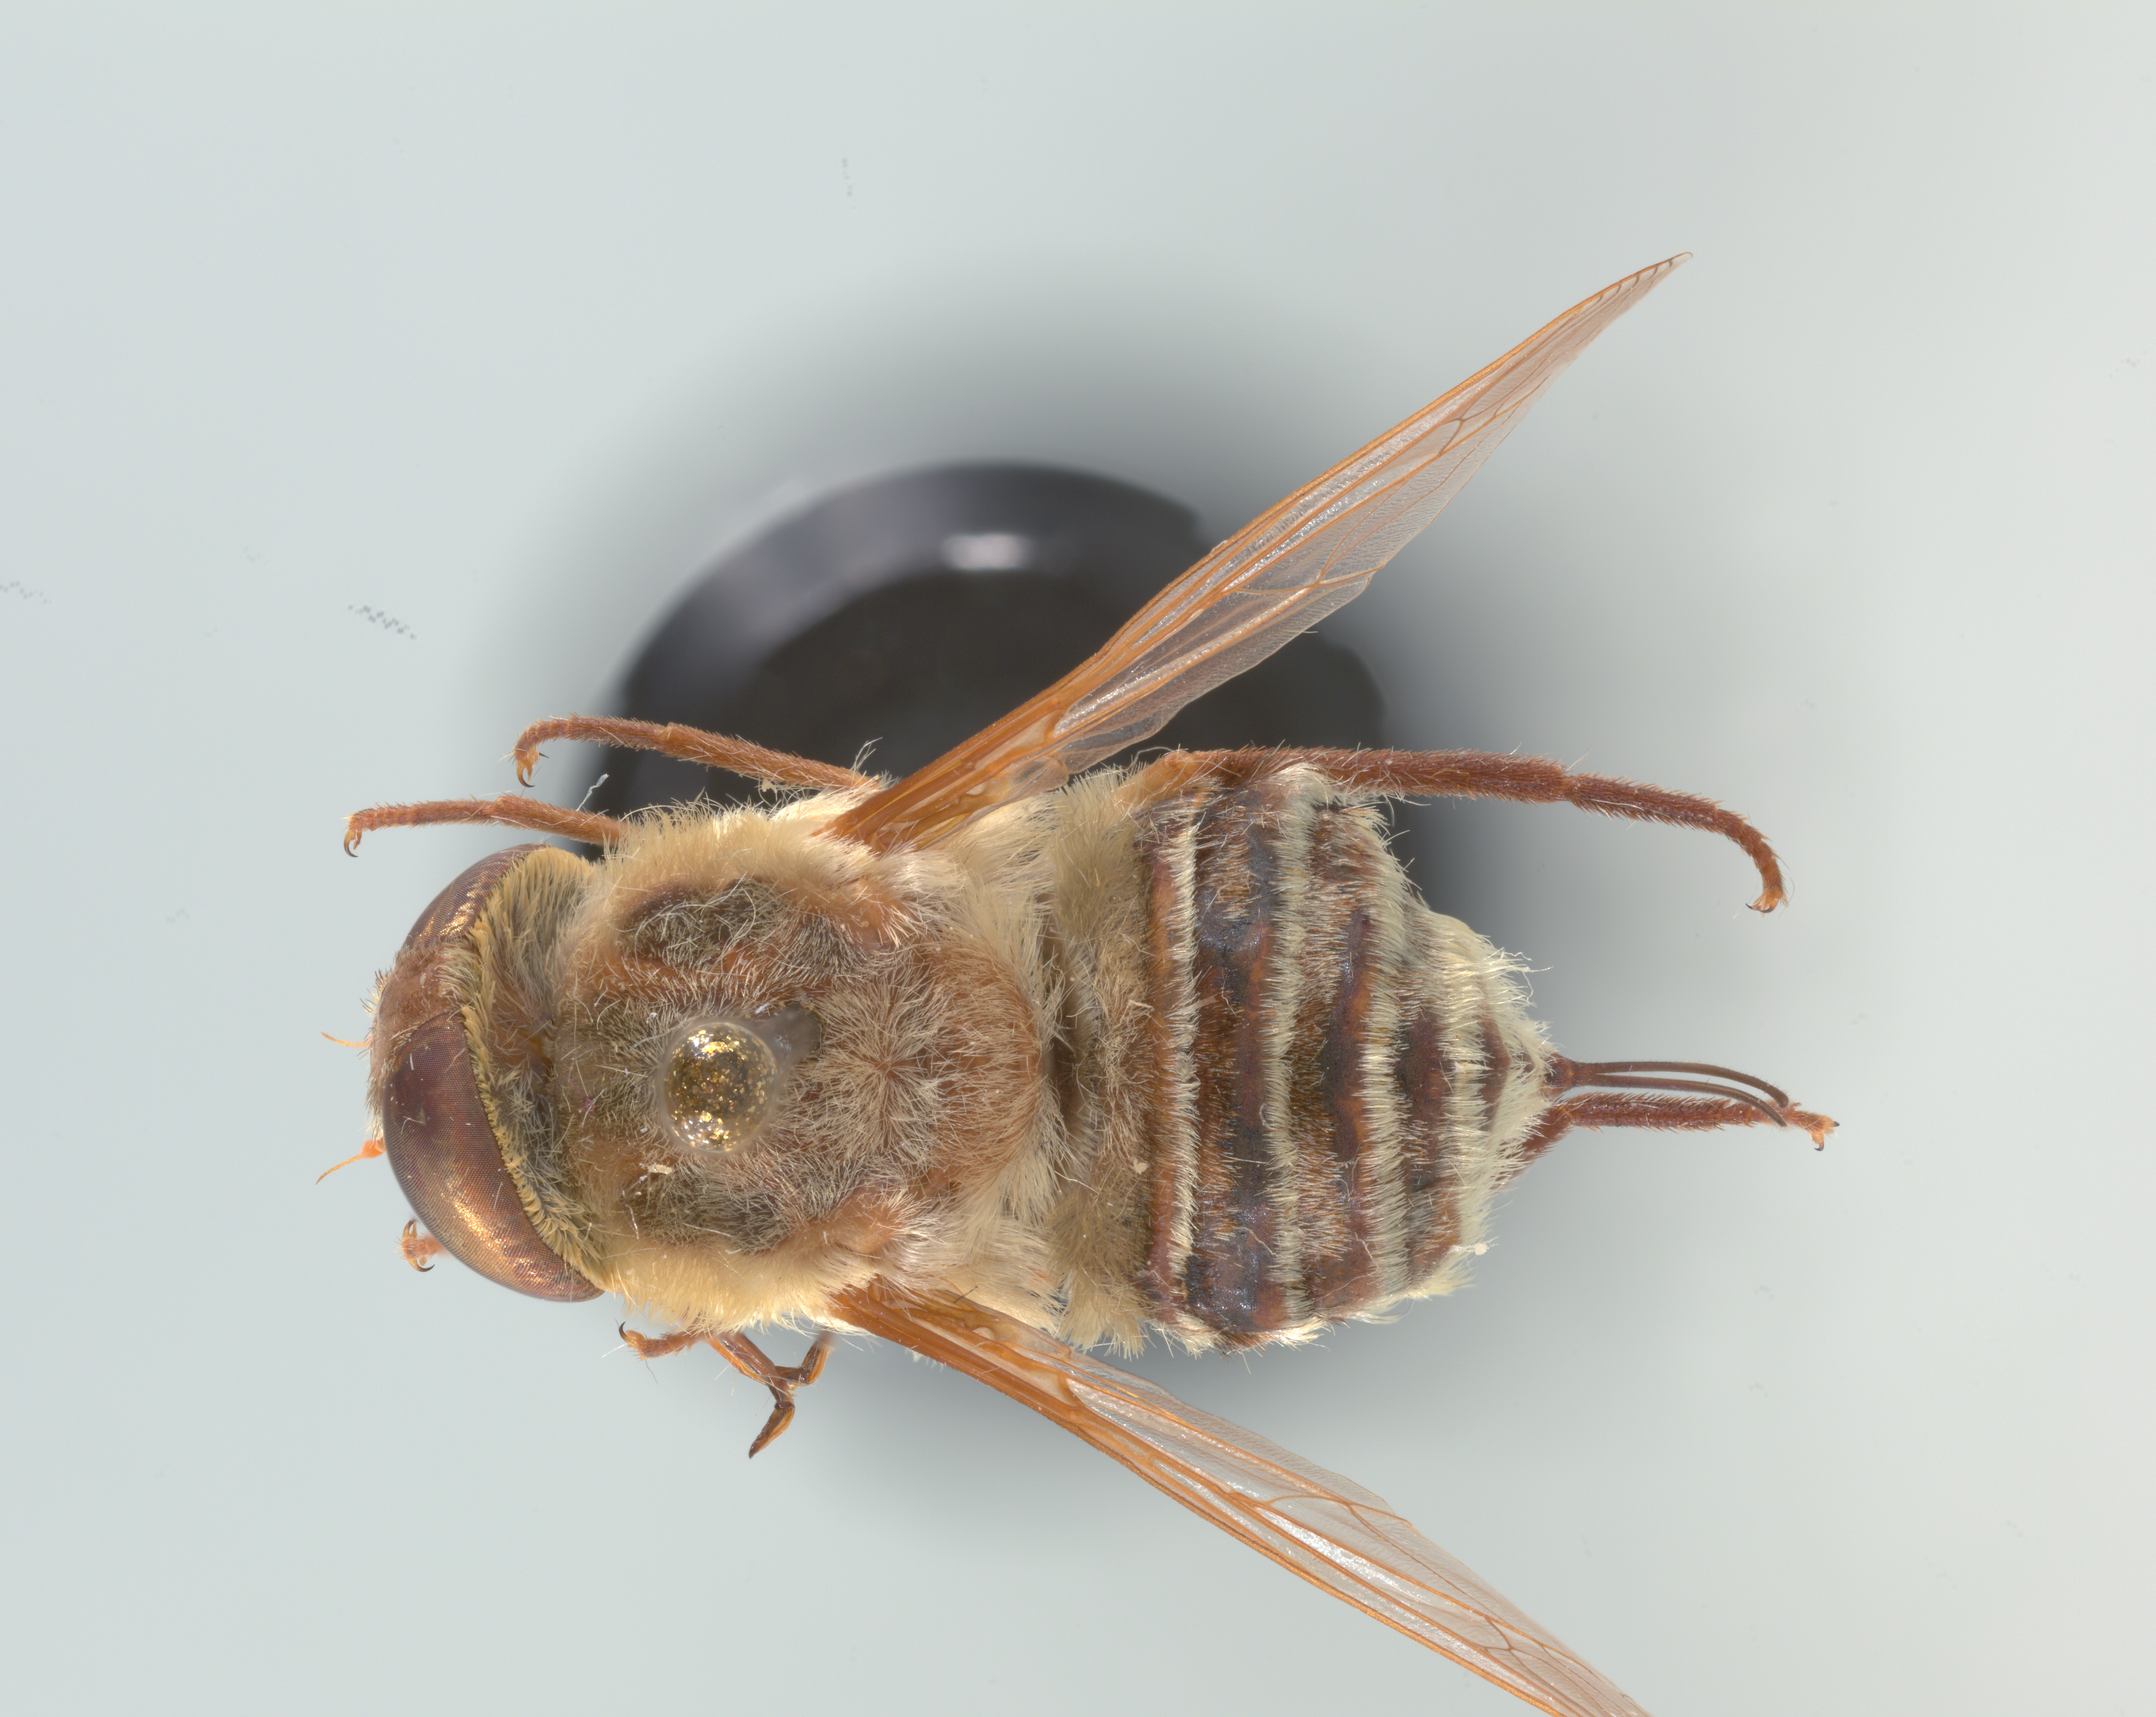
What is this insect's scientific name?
Neorhynchocephalus volaticus
